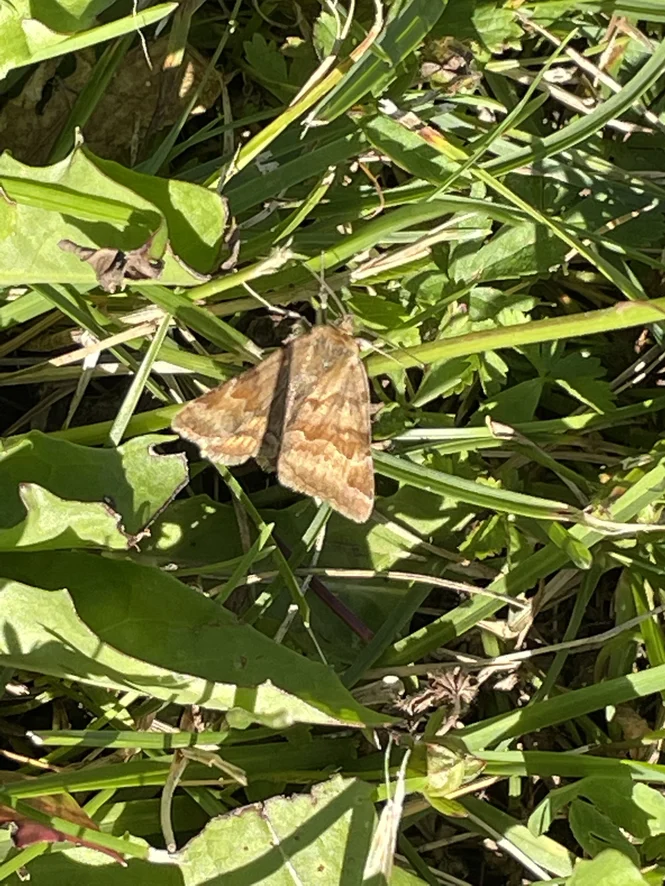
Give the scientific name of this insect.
Euclidia glyphica
